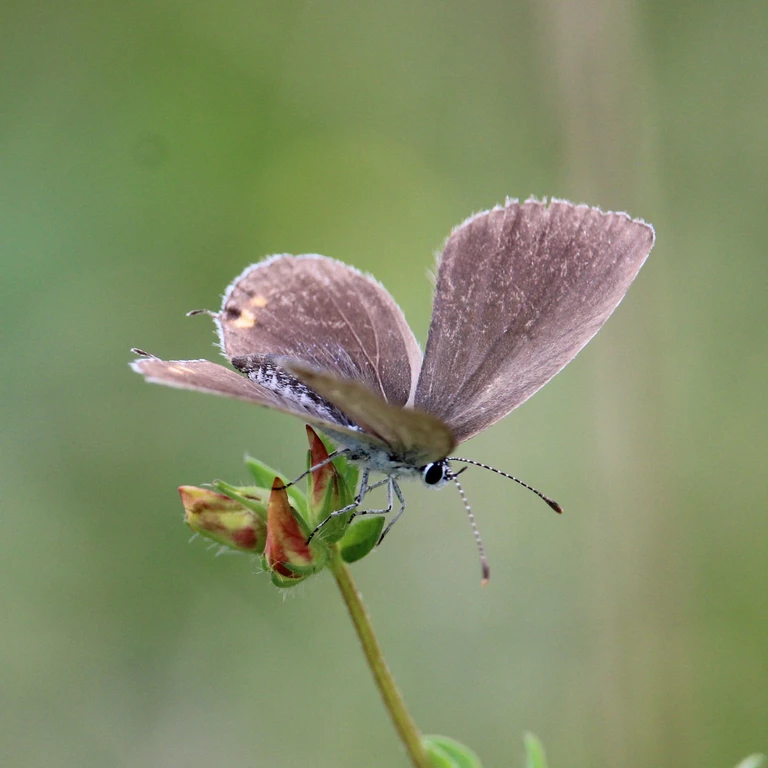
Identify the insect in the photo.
Cupido argiades (also Elkalyce argiades)
